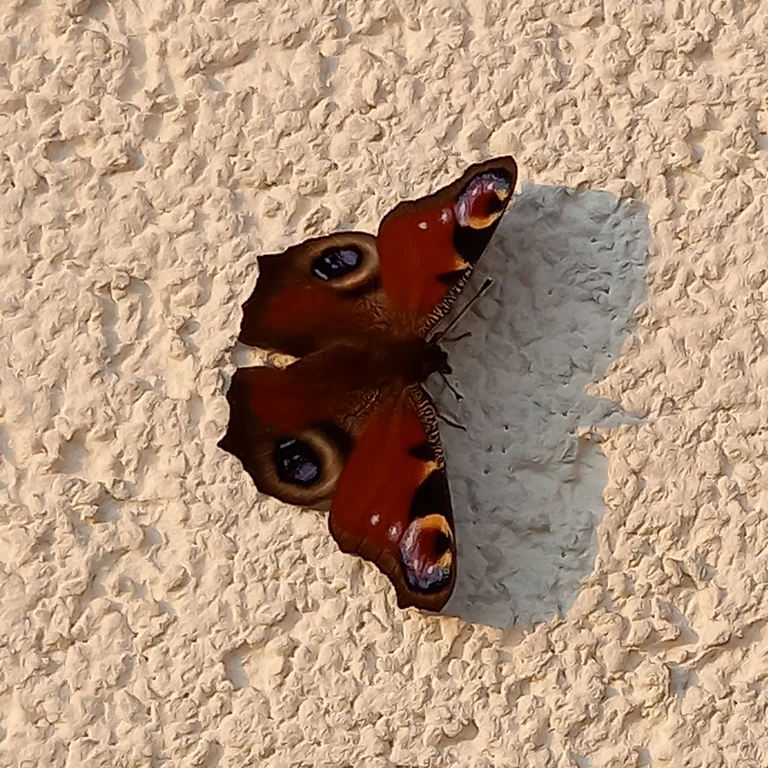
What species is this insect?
Aglais io
